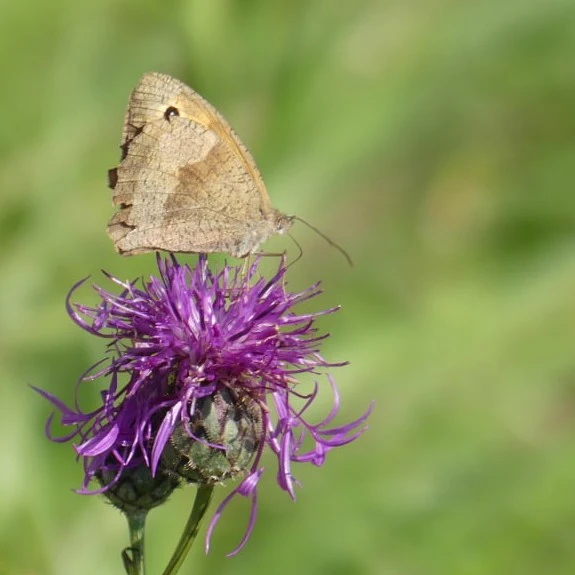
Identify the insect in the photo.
Maniola jurtina
